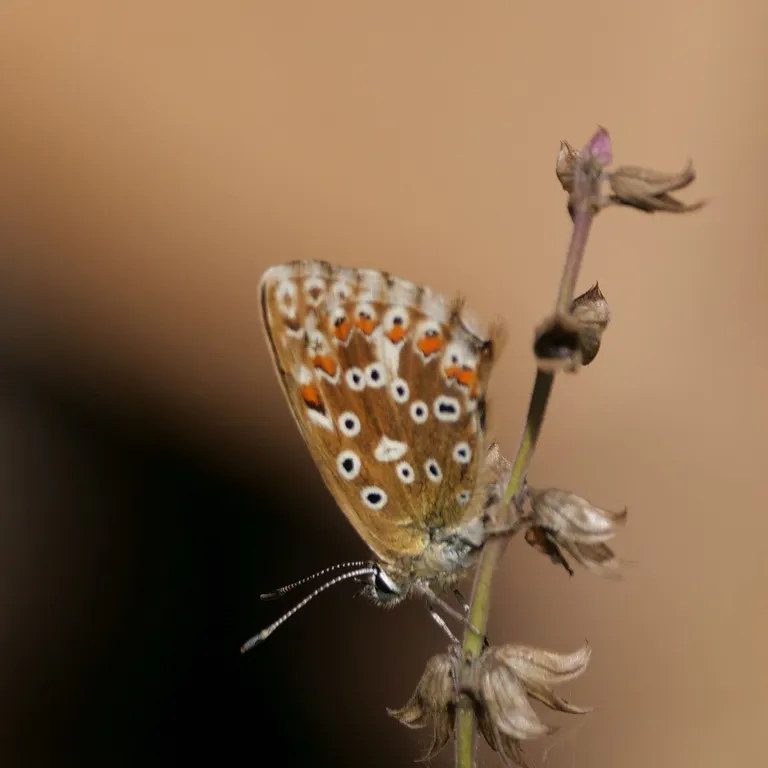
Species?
Lysandra coridon
